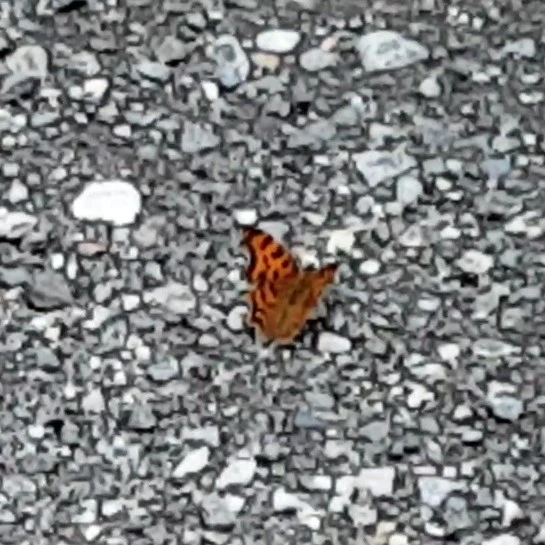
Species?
Polygonia c-album
